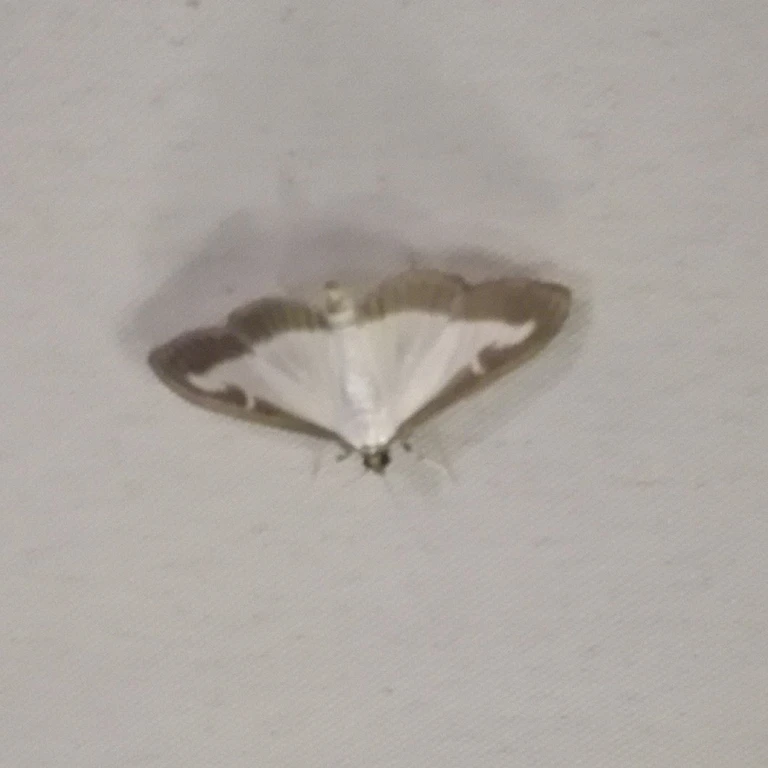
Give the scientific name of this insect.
Cydalima perspectalis
